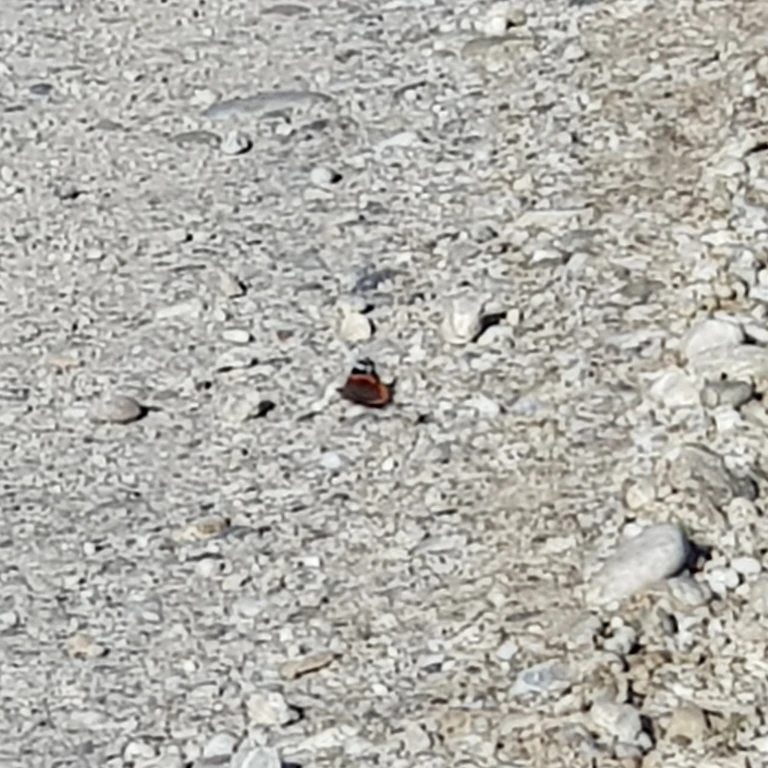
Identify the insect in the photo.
Vanessa atalanta
